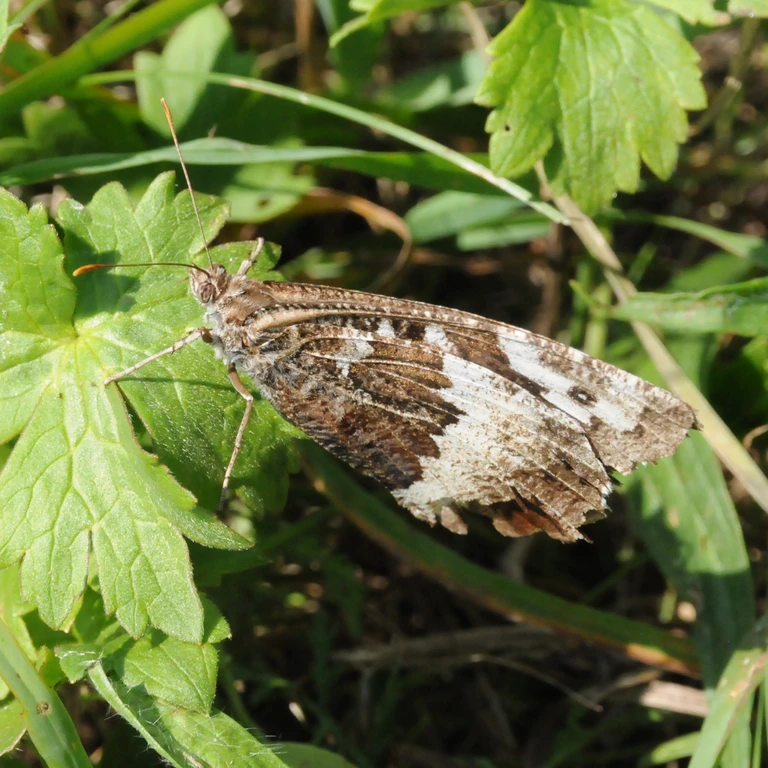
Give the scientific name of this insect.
Brintesia circe
